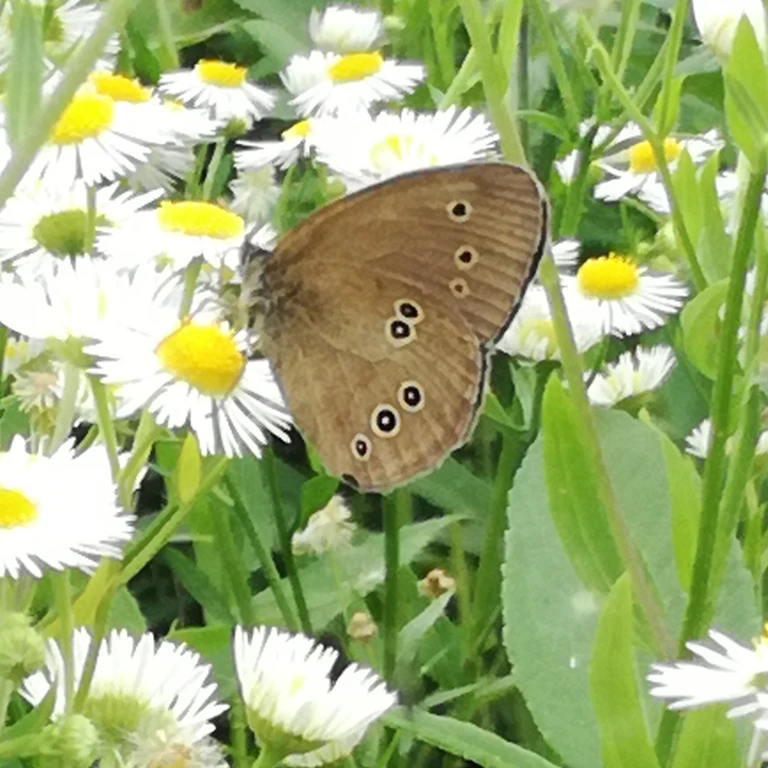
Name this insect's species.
Aphantopus hyperantus
